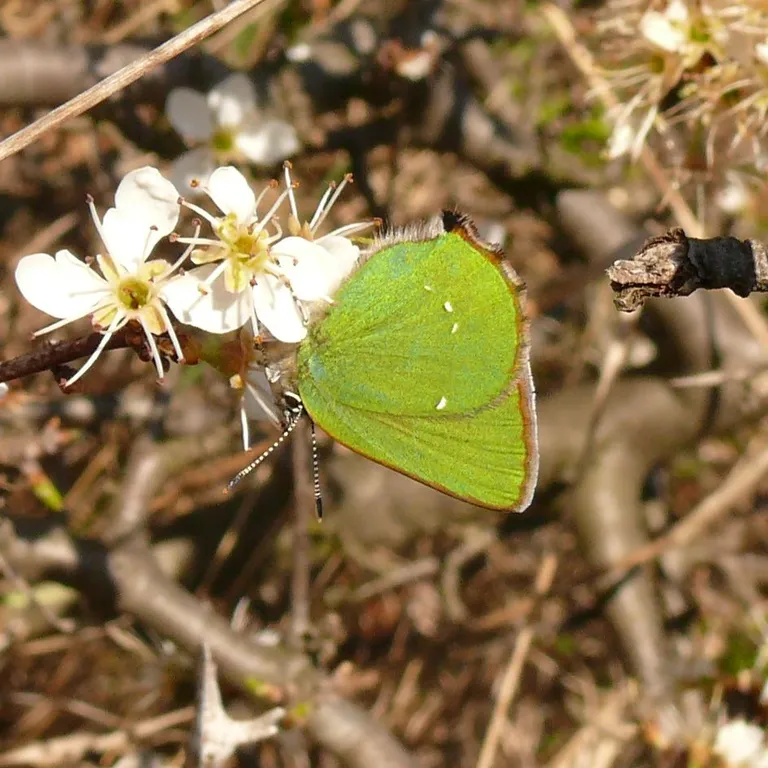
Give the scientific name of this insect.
Callophrys rubi
